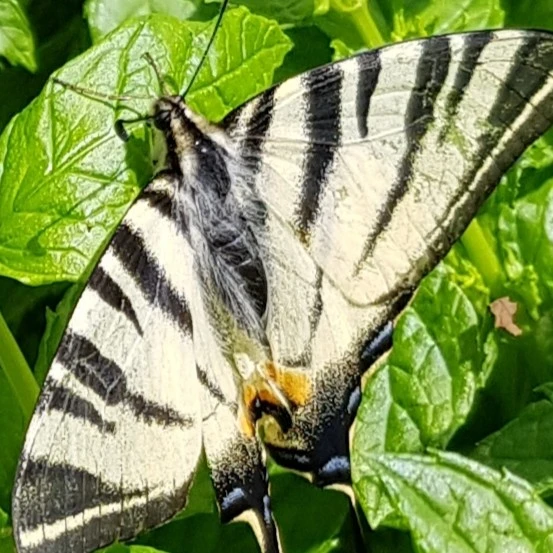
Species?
Iphiclides podalirius
